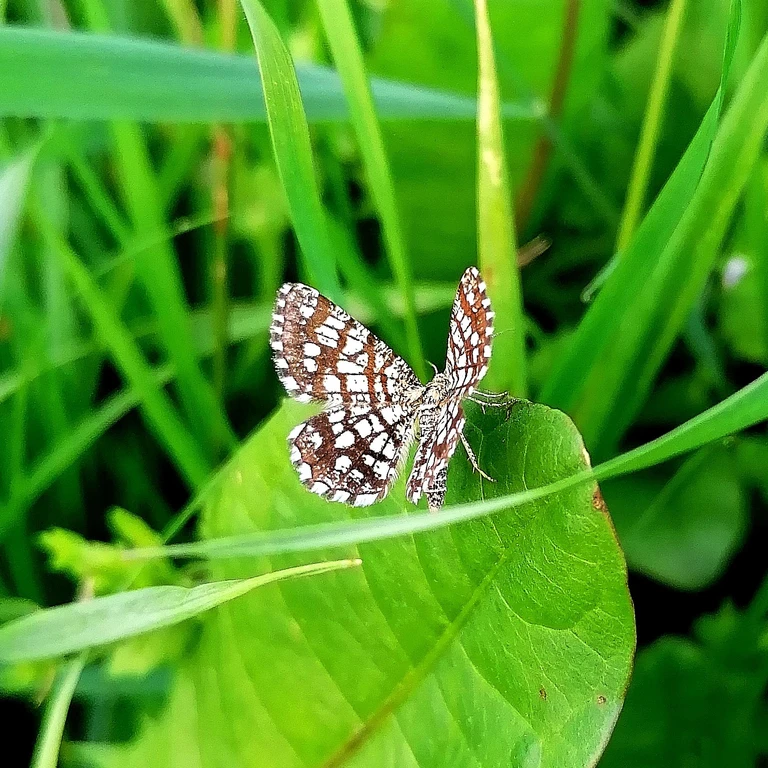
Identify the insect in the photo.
Chiasmia clathrata
